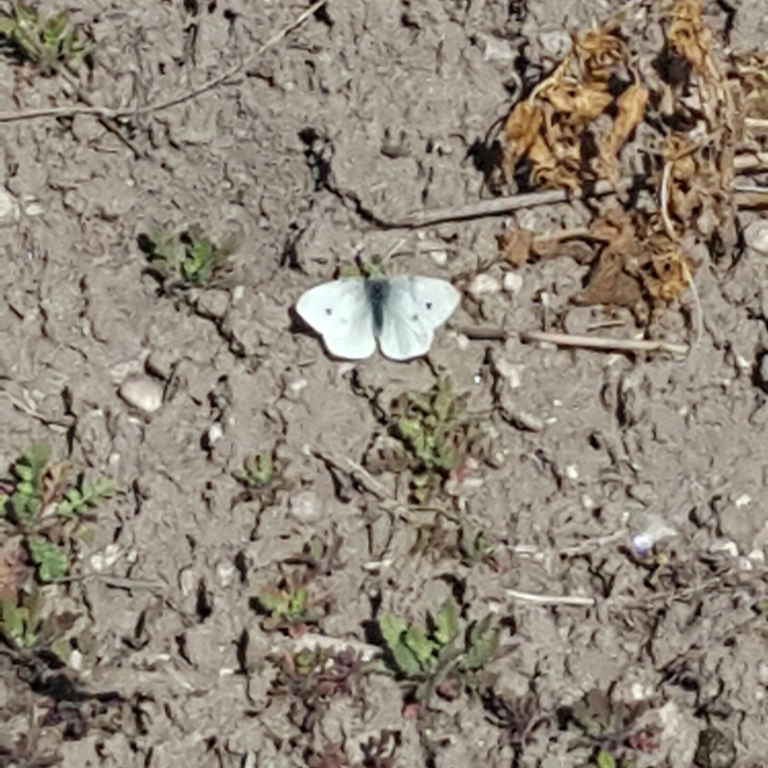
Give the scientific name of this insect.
Pieris rapae
